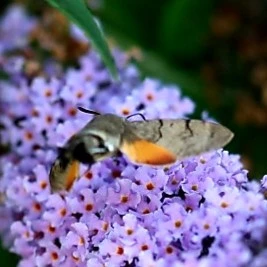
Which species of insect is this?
Macroglossum stellatarum
